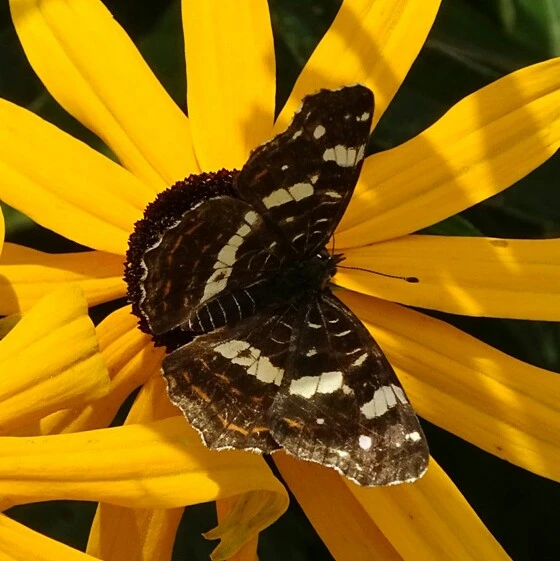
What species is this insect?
Araschnia levana
